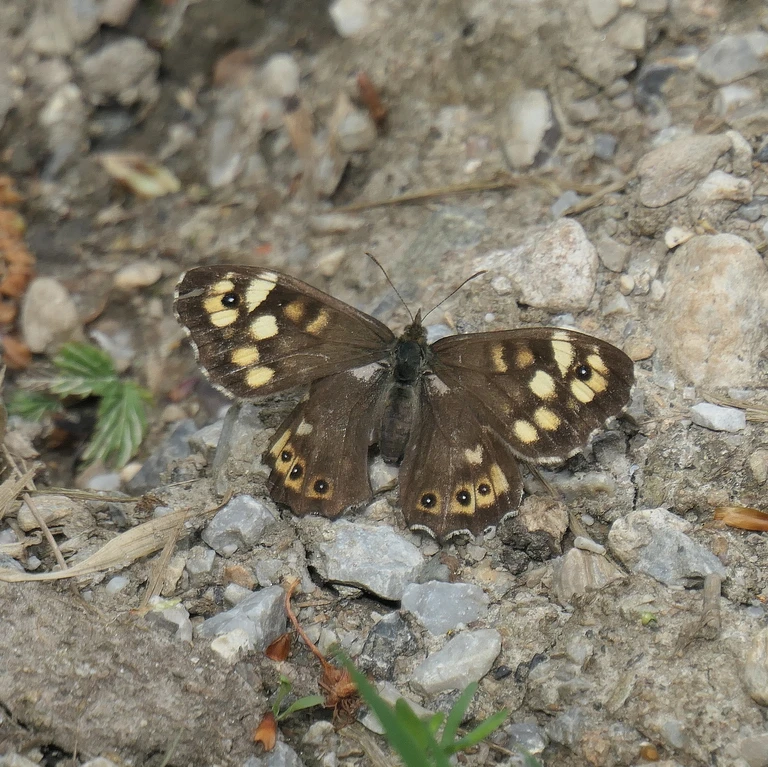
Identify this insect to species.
Pararge aegeria
